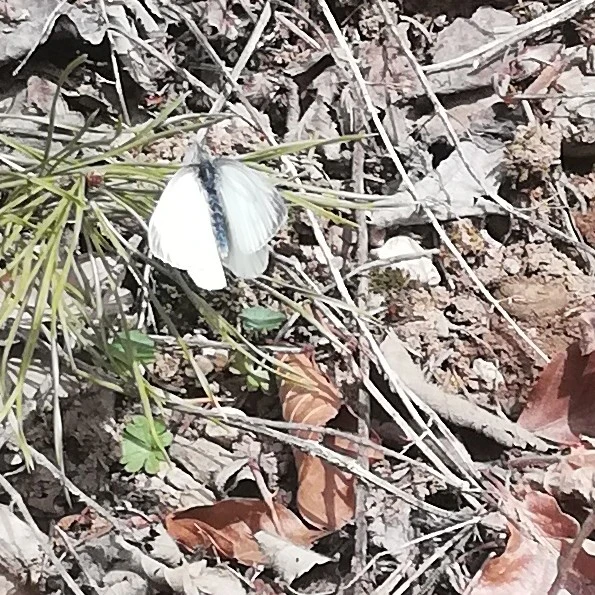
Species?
Pieris napi
